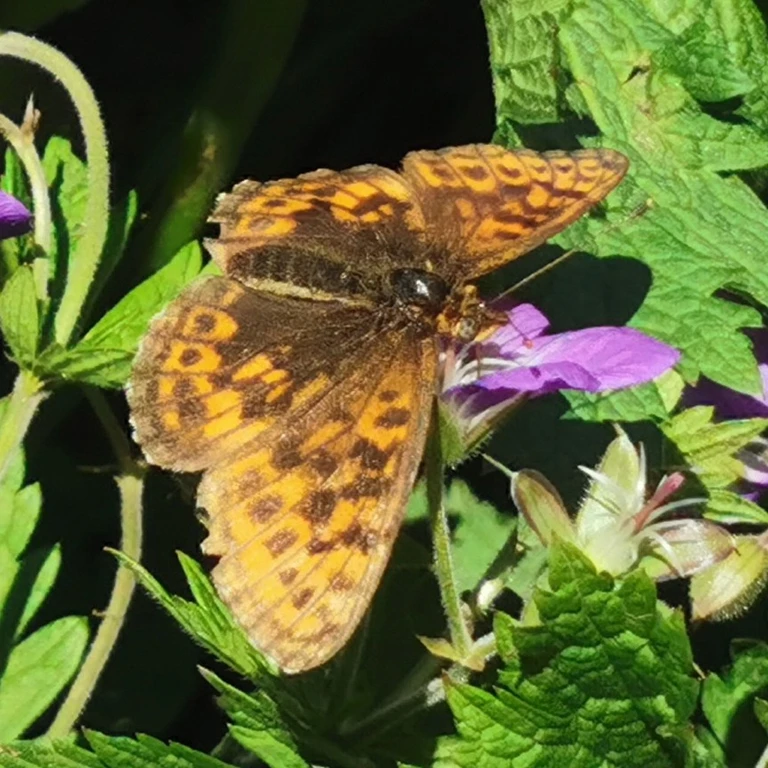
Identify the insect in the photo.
Boloria thore
